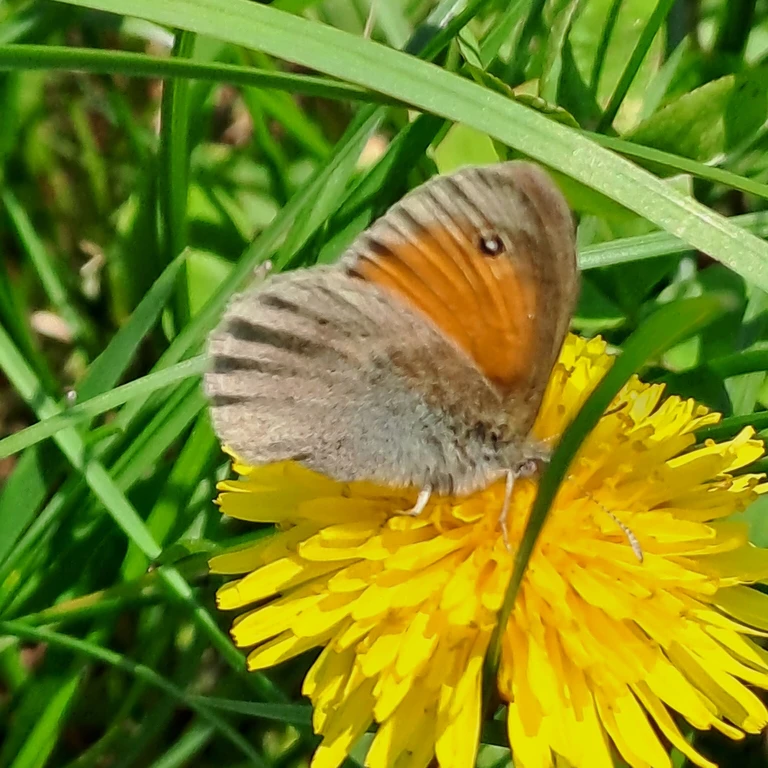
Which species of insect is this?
Coenonympha pamphilus
